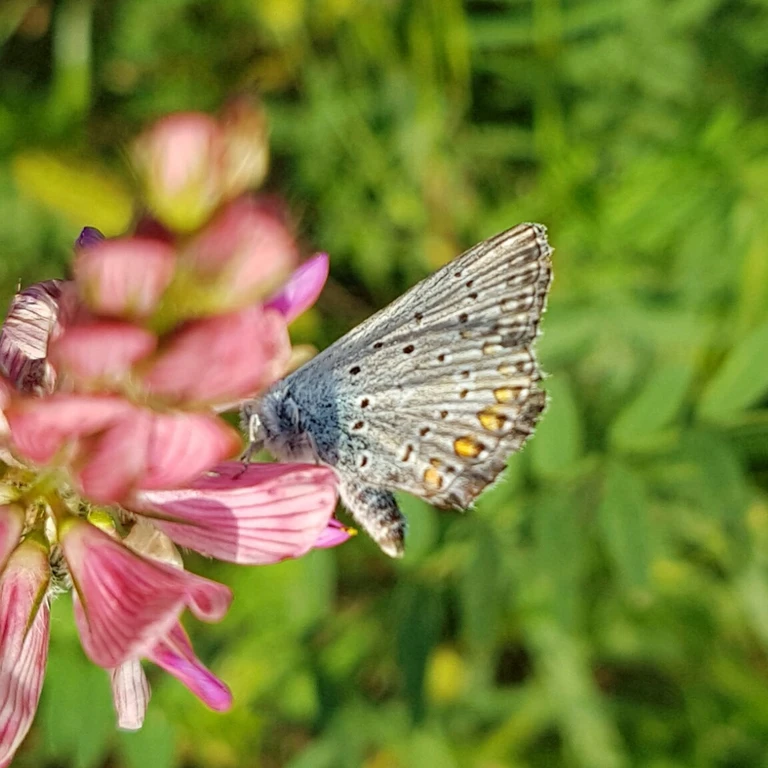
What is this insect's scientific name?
Polyommatus icarus
